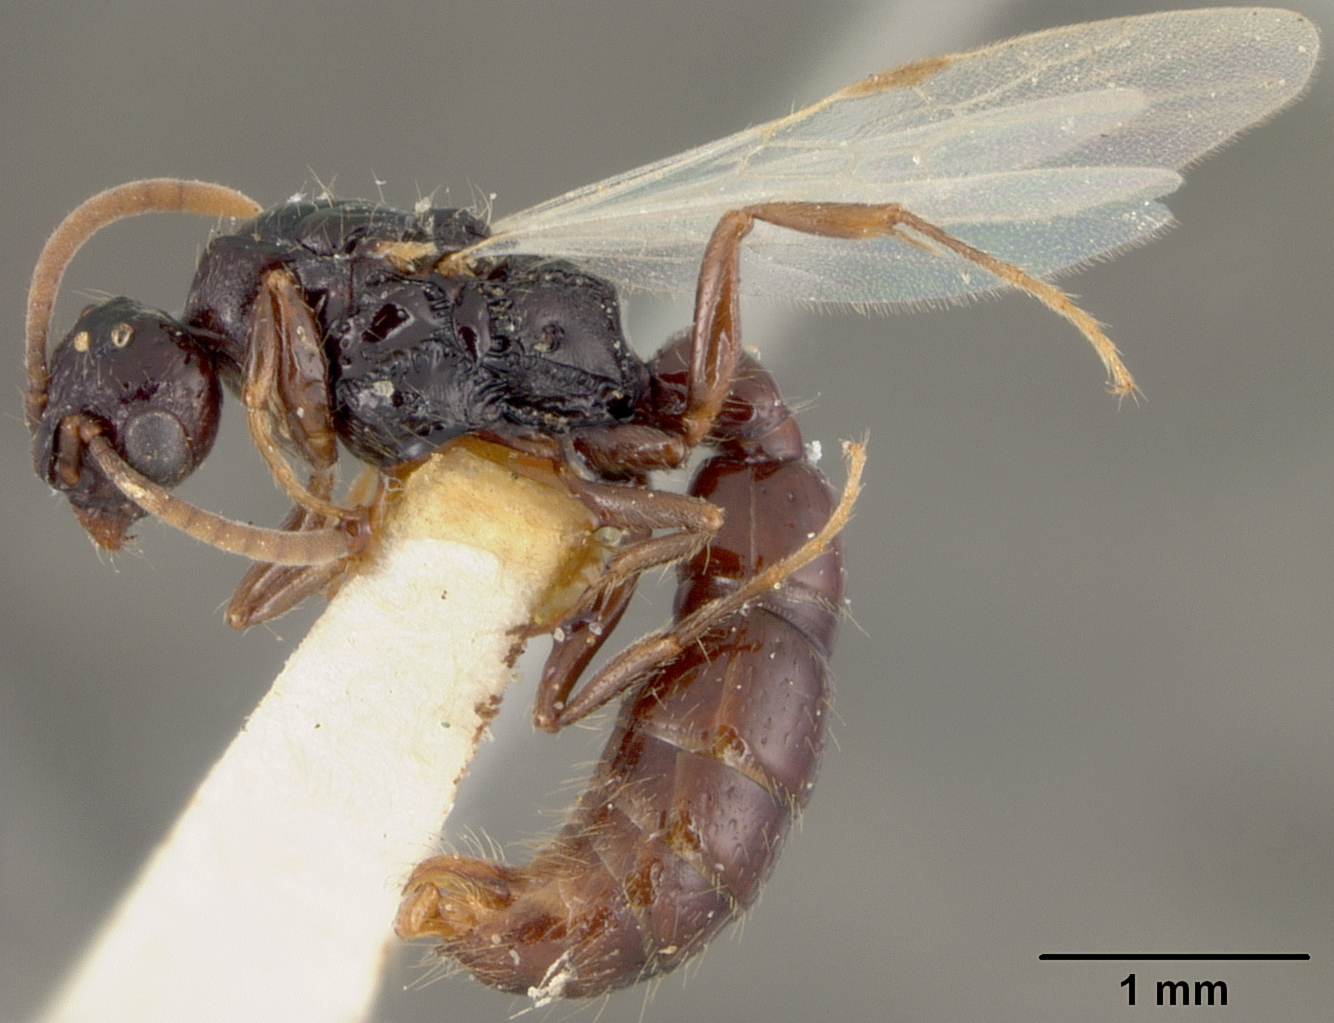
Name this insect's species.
Acanthostichus texanus
